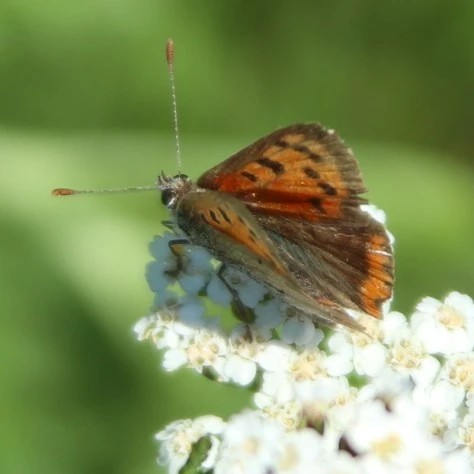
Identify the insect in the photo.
Lycaena phlaeas
